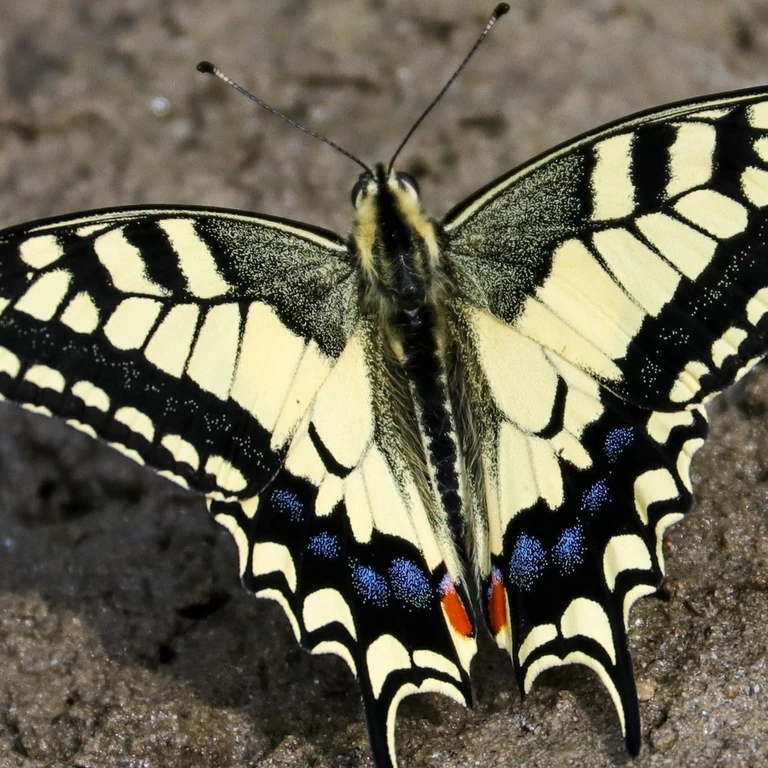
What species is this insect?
Papilio machaon
